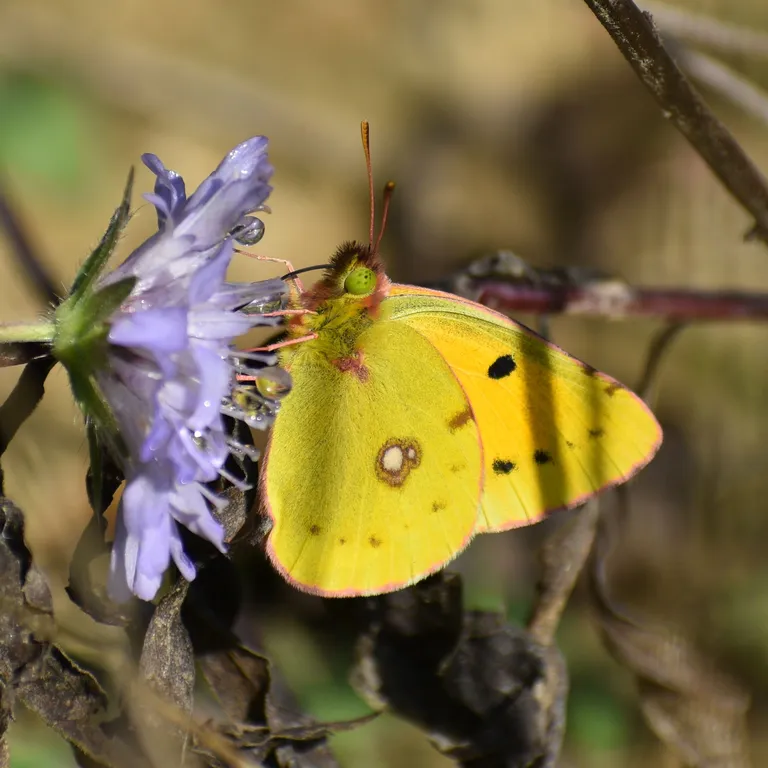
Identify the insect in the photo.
Colias croceus
